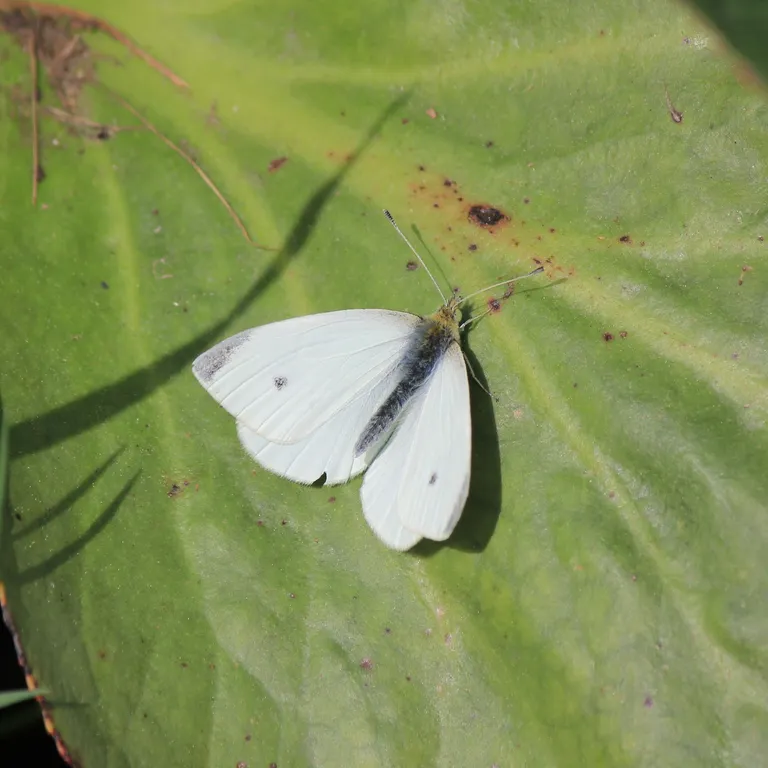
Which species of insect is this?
Pieris rapae
